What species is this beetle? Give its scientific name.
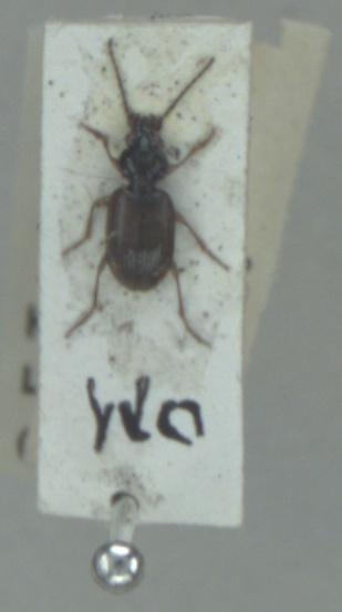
Ocys quinquestriatus
